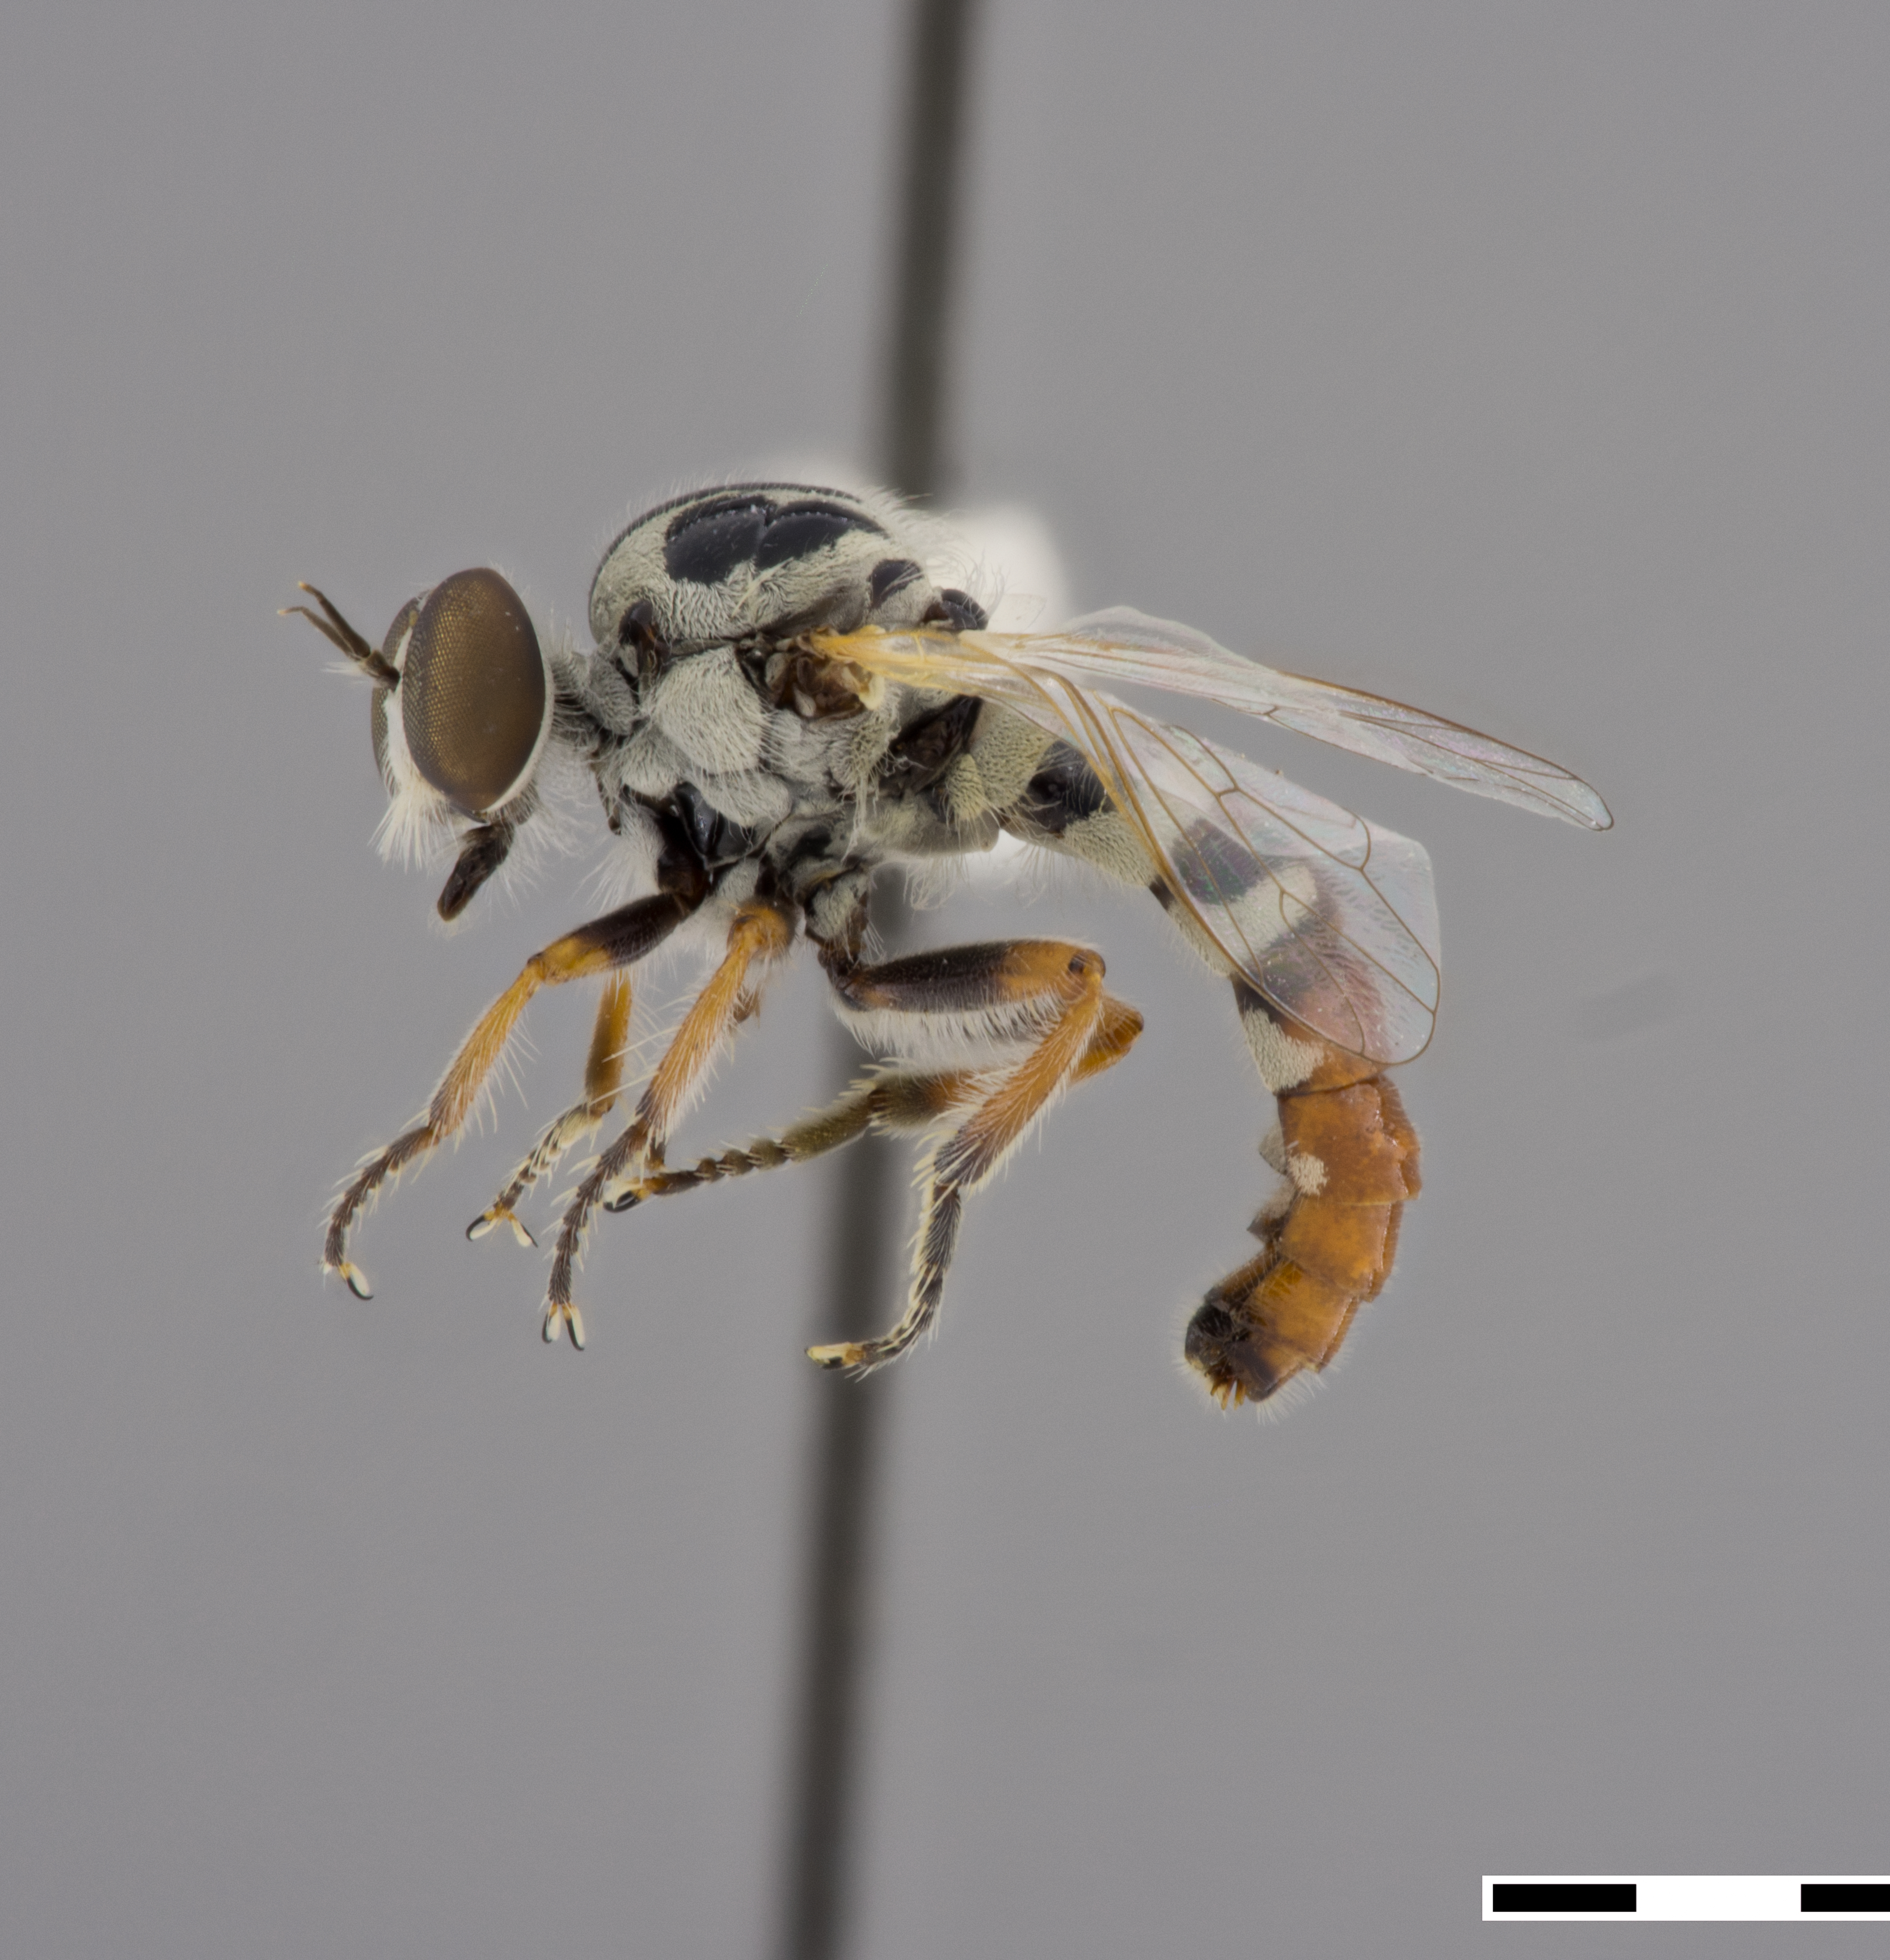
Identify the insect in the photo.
Itolia pilosa
